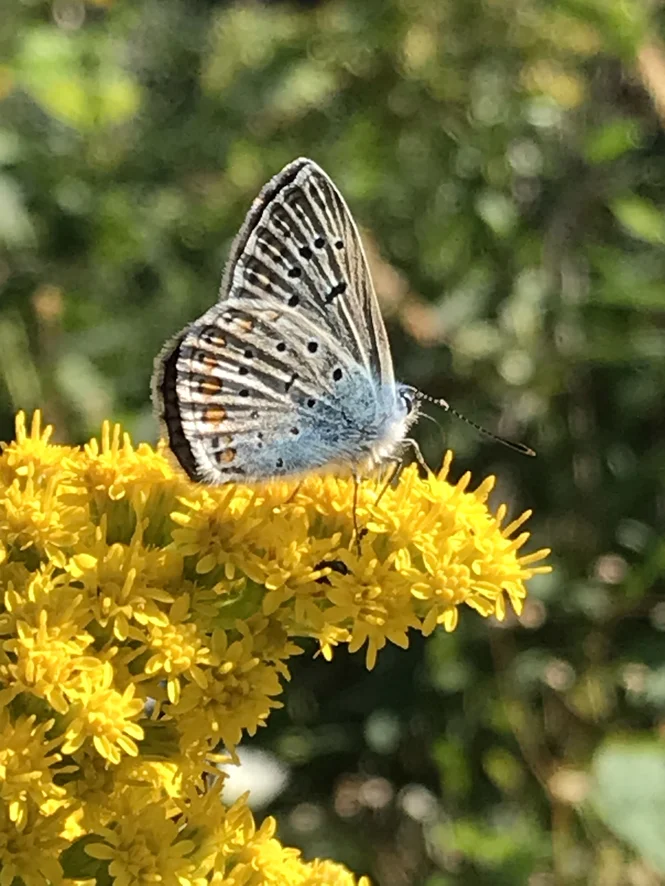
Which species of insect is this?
Polyommatus icarus
